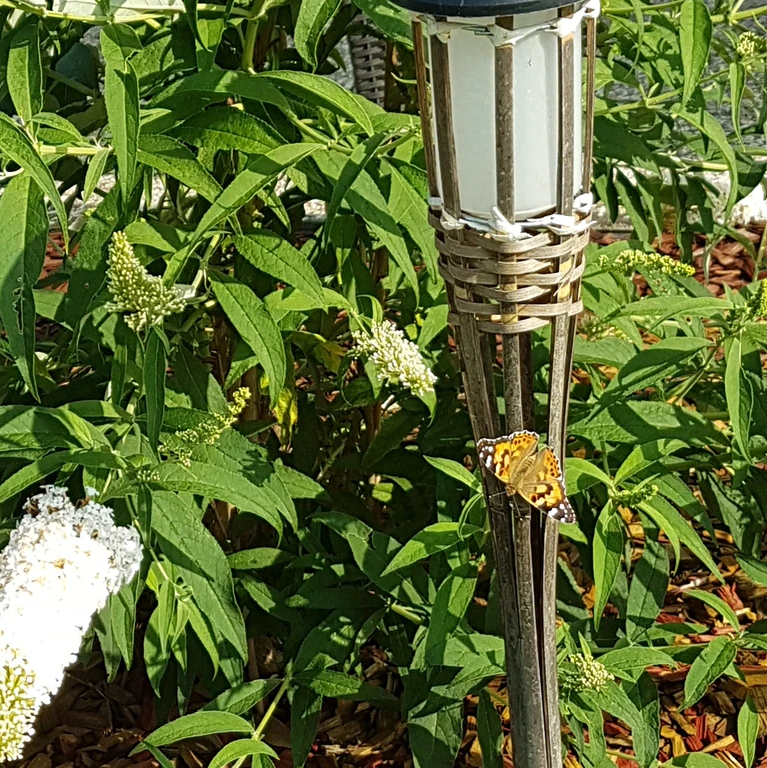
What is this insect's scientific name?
Vanessa cardui
